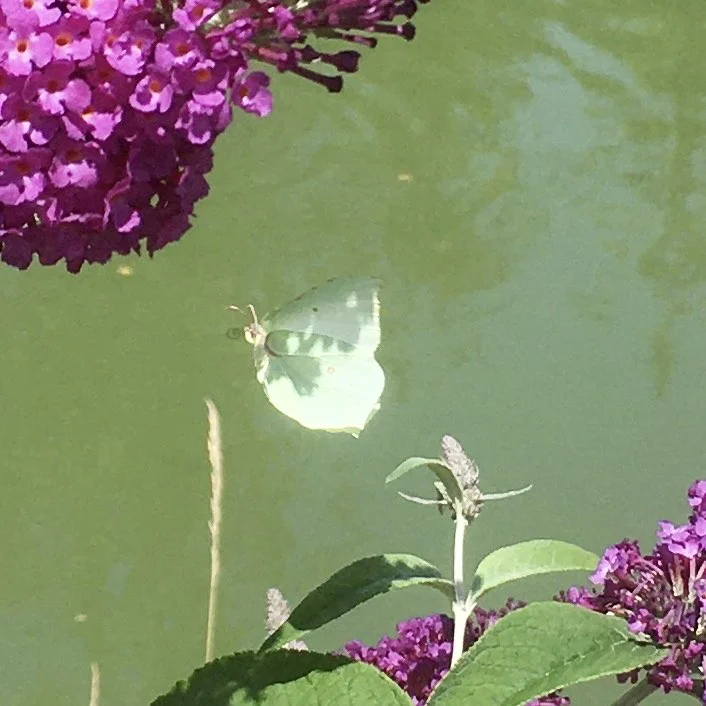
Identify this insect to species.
Gonepteryx rhamni
